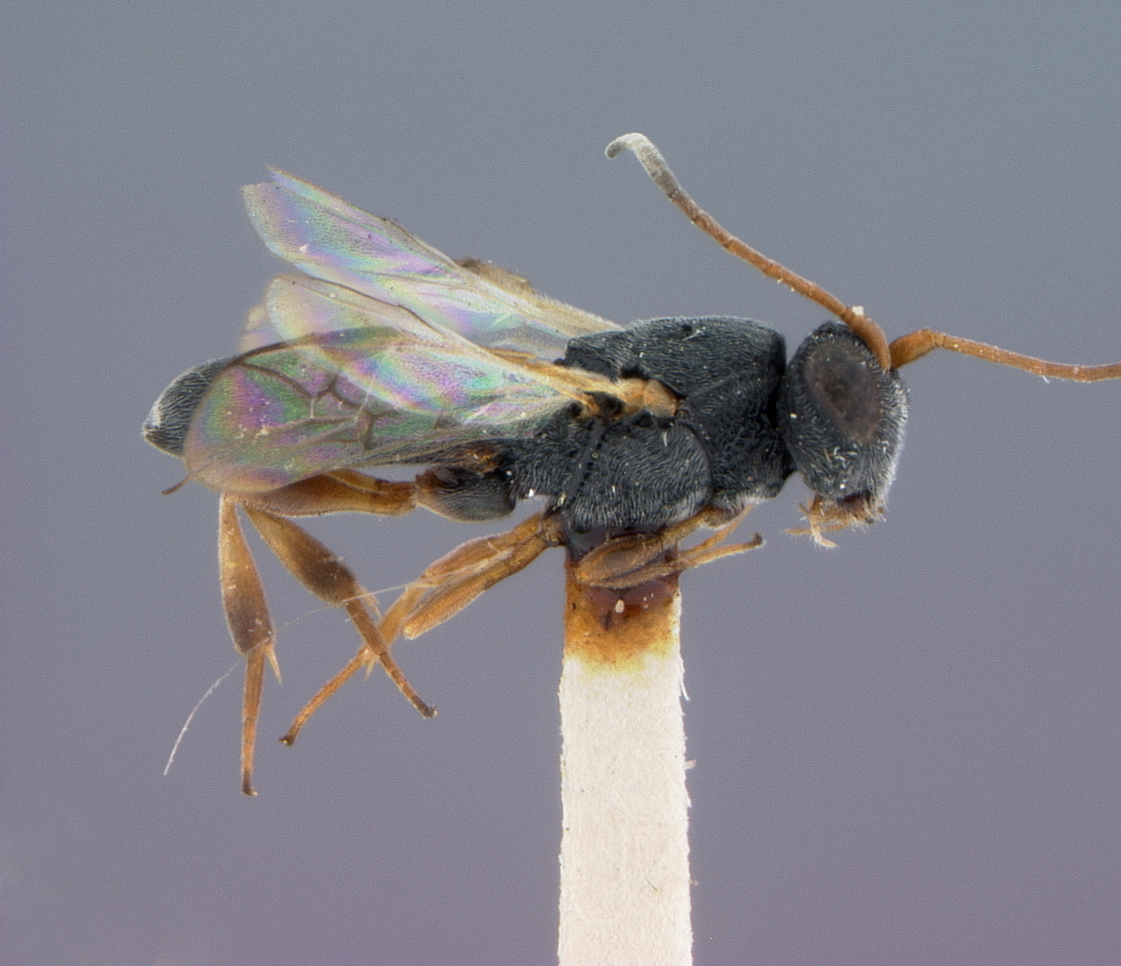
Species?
Megachelonus bicoloricornis
